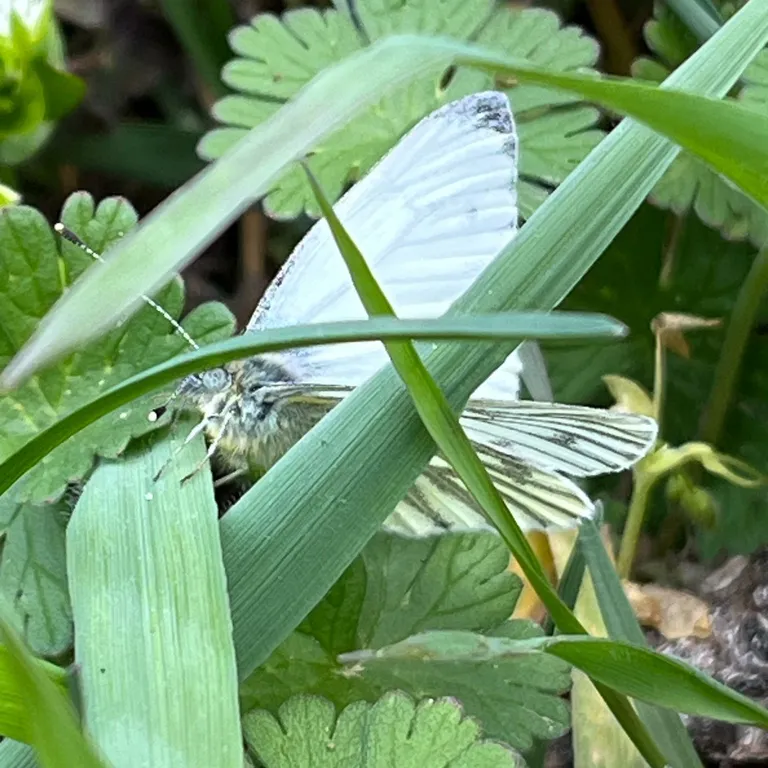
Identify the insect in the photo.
Pieris napi
